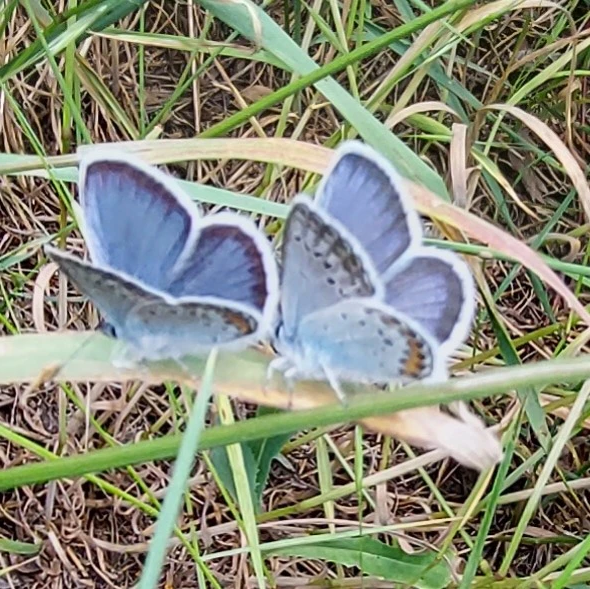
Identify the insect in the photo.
Plebejus argus
